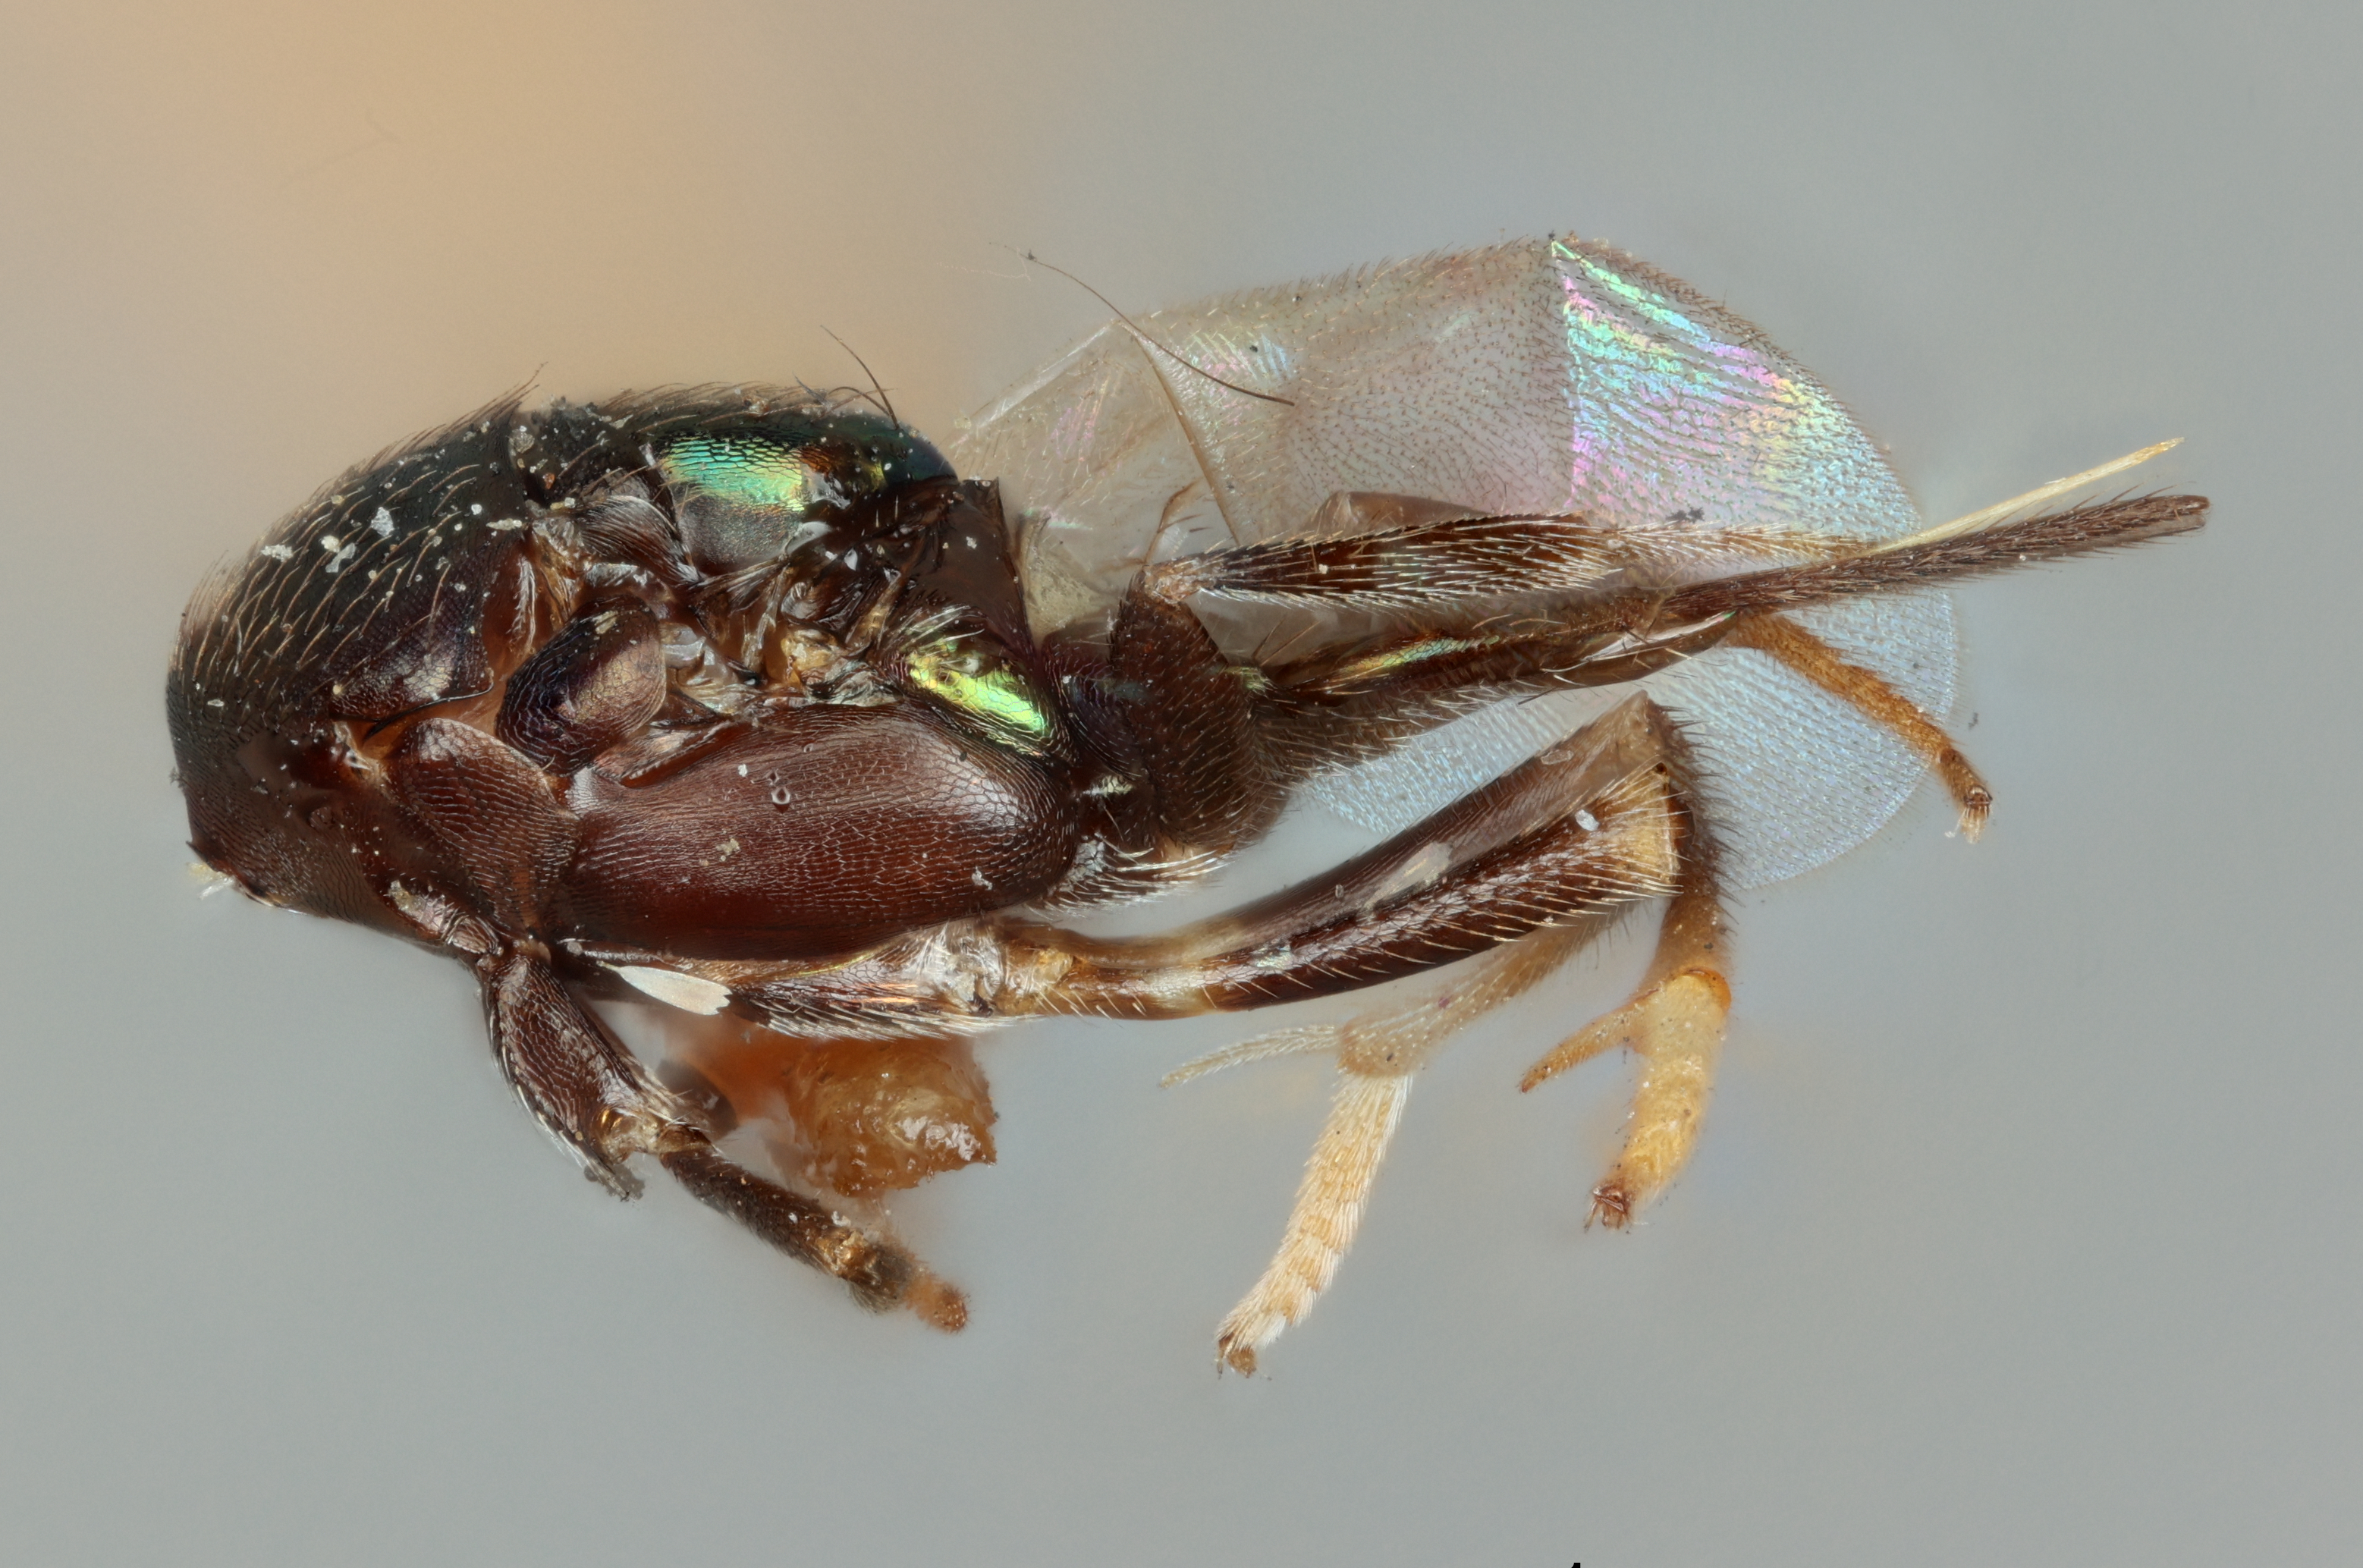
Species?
Cerchysius whittieri
